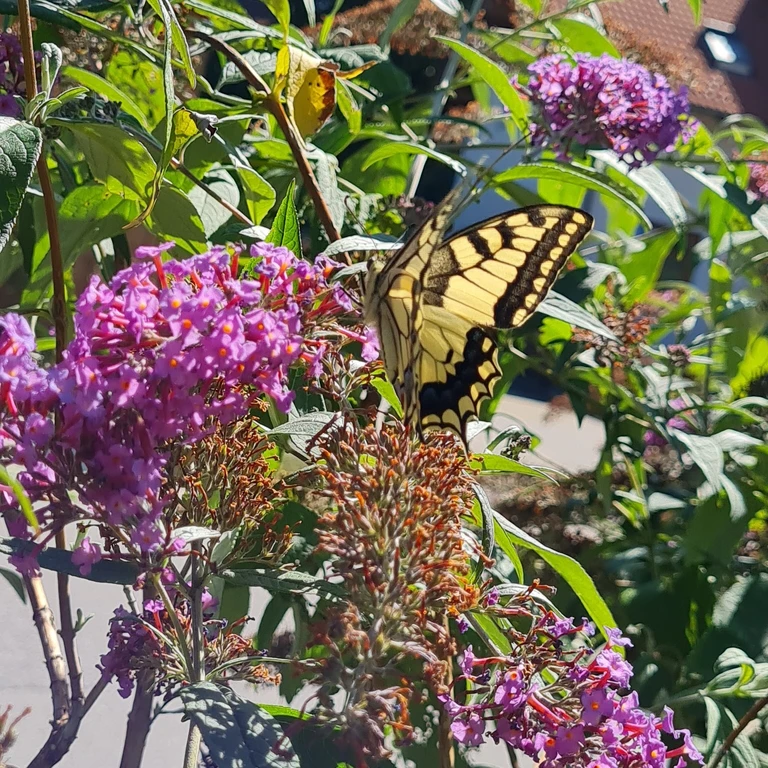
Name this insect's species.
Papilio machaon
